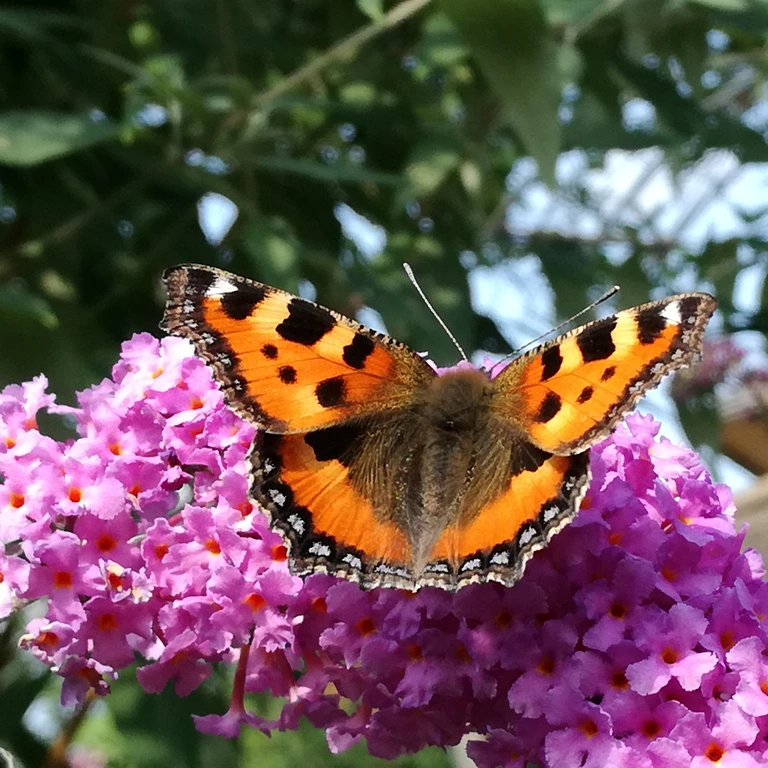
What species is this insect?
Aglais urticae
